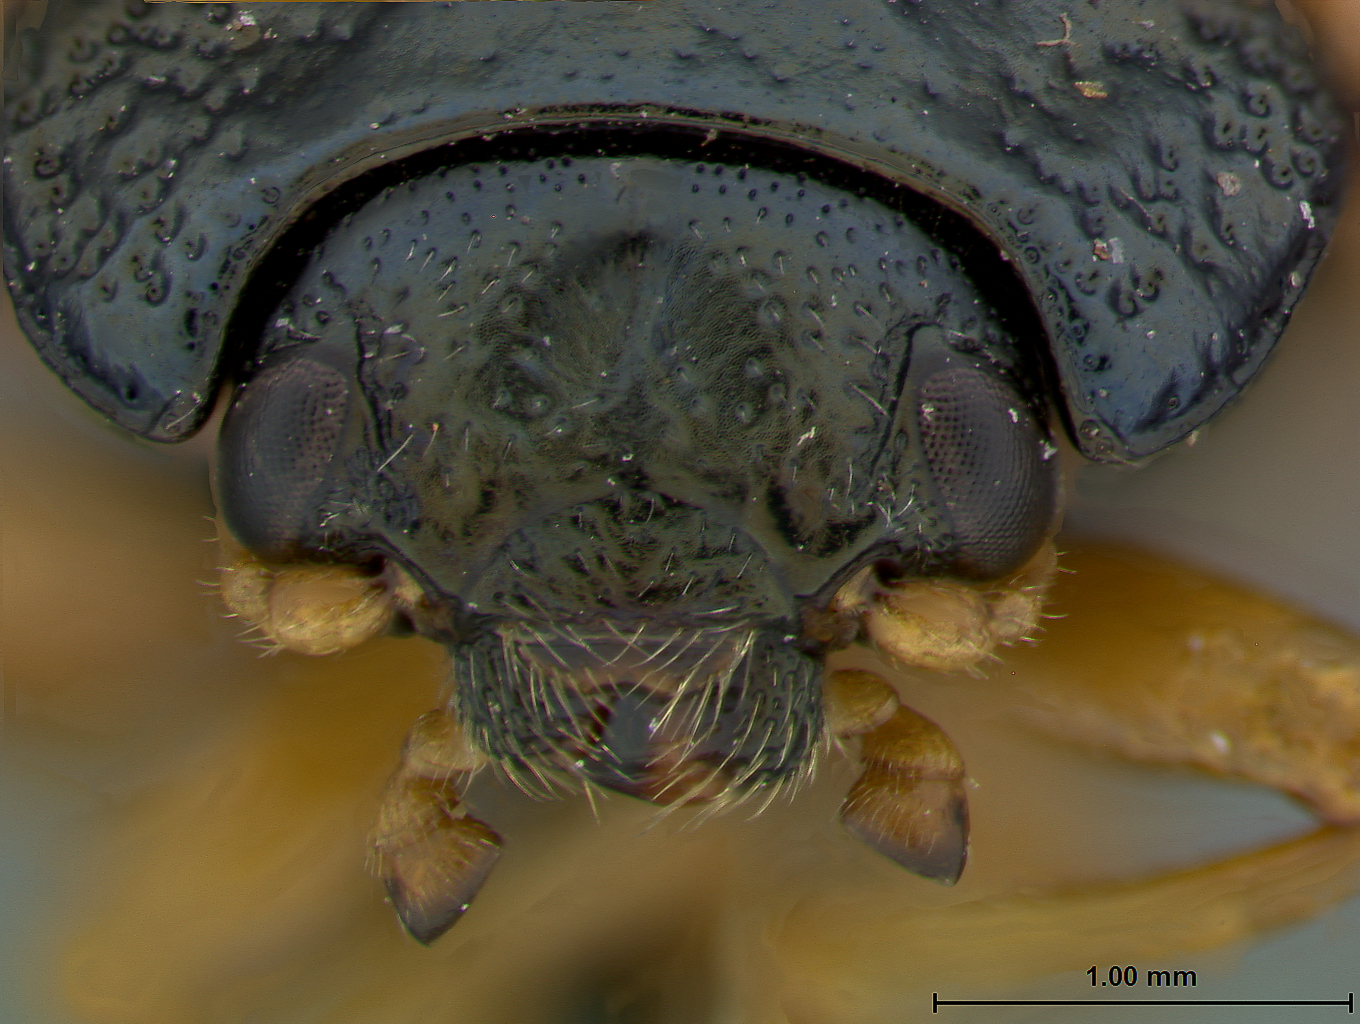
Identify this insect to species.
Calligrapha amelia
